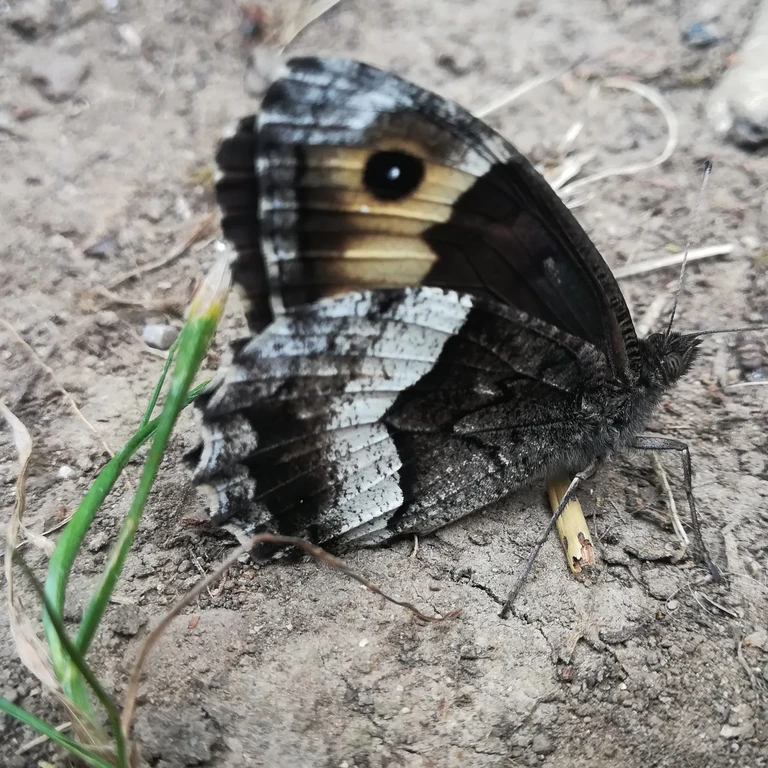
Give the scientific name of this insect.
Hipparchia alcyone
